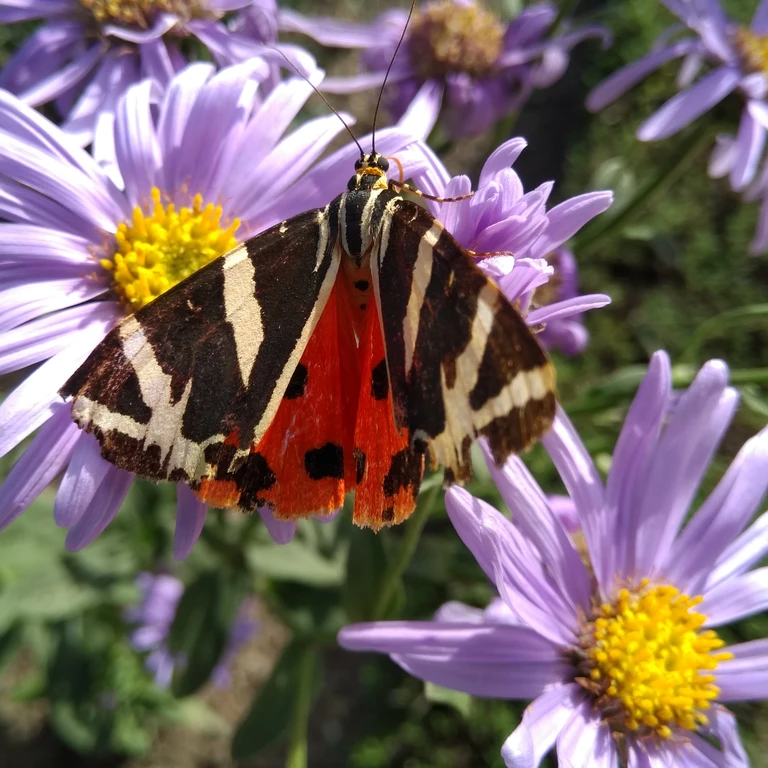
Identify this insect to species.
Euplagia quadripunctaria
